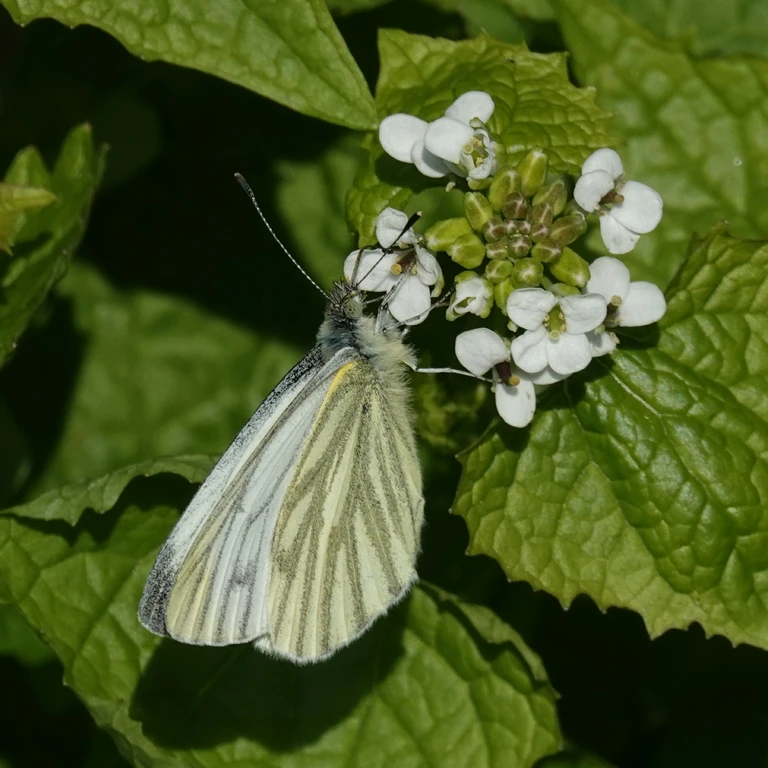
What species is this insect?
Pieris napi
